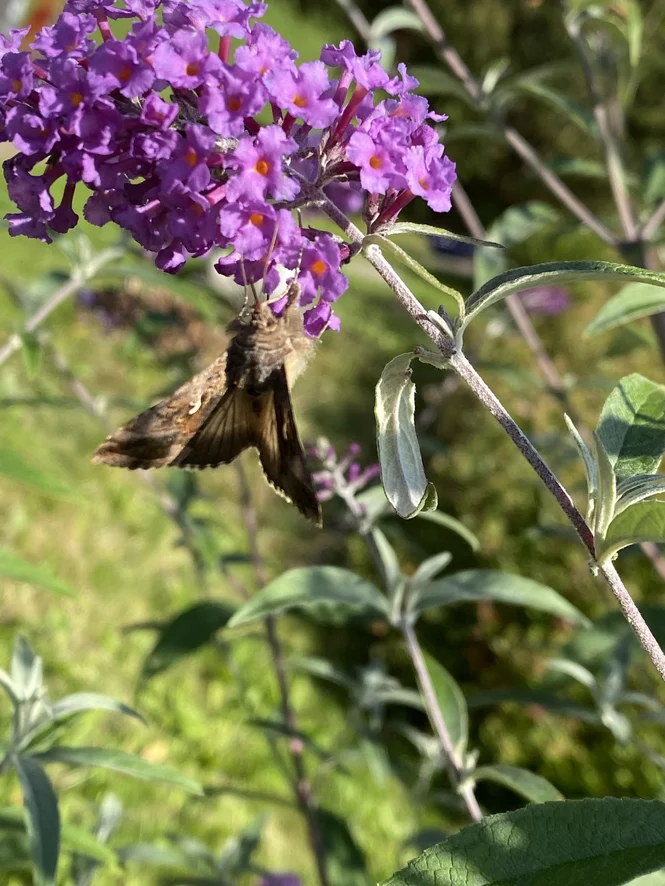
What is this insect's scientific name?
Autographa gamma
